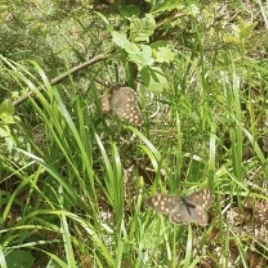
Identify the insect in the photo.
Pararge aegeria
